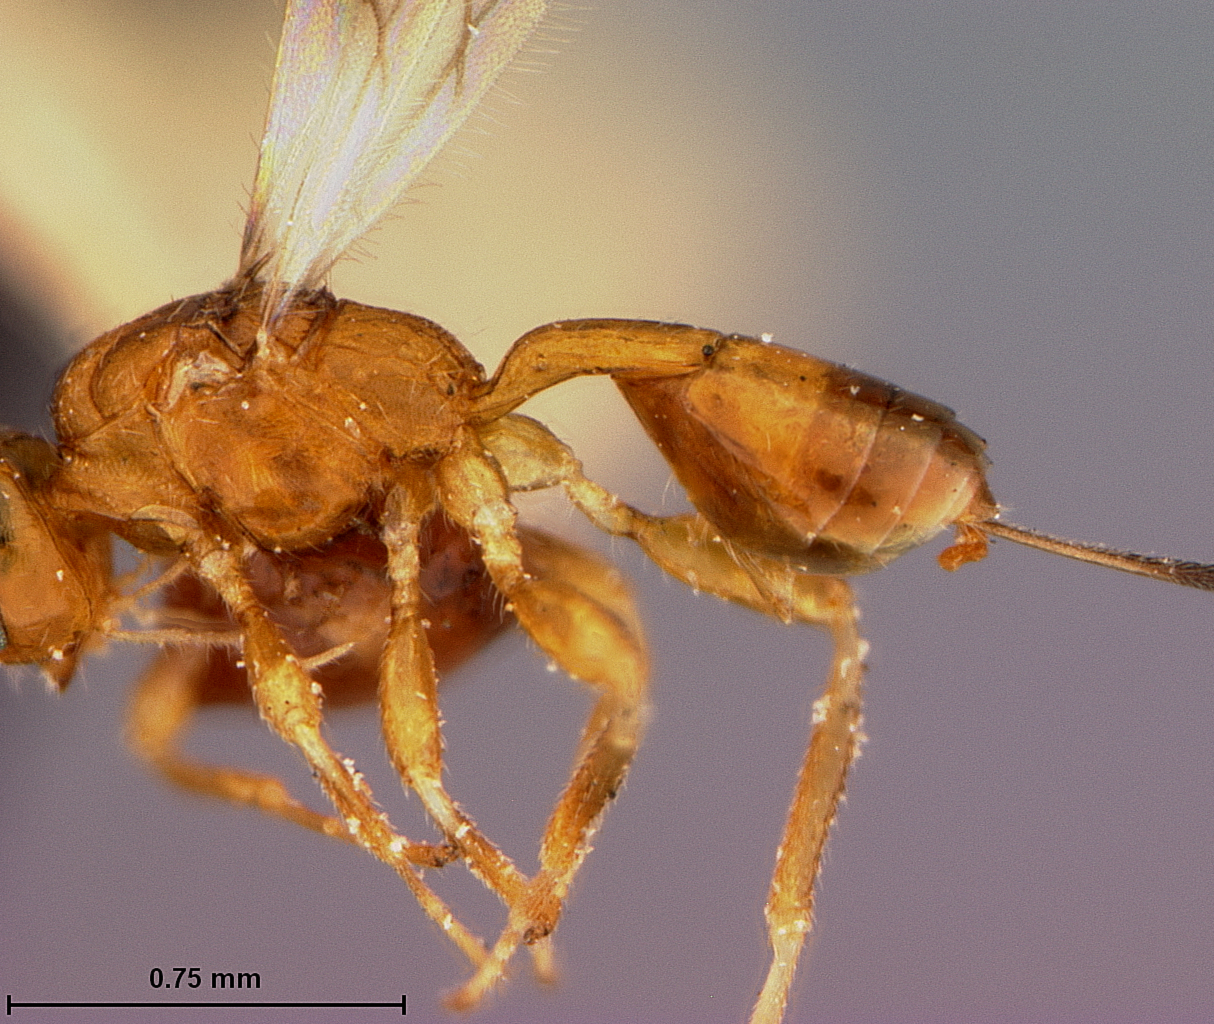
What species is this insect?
Spathius parvulus
